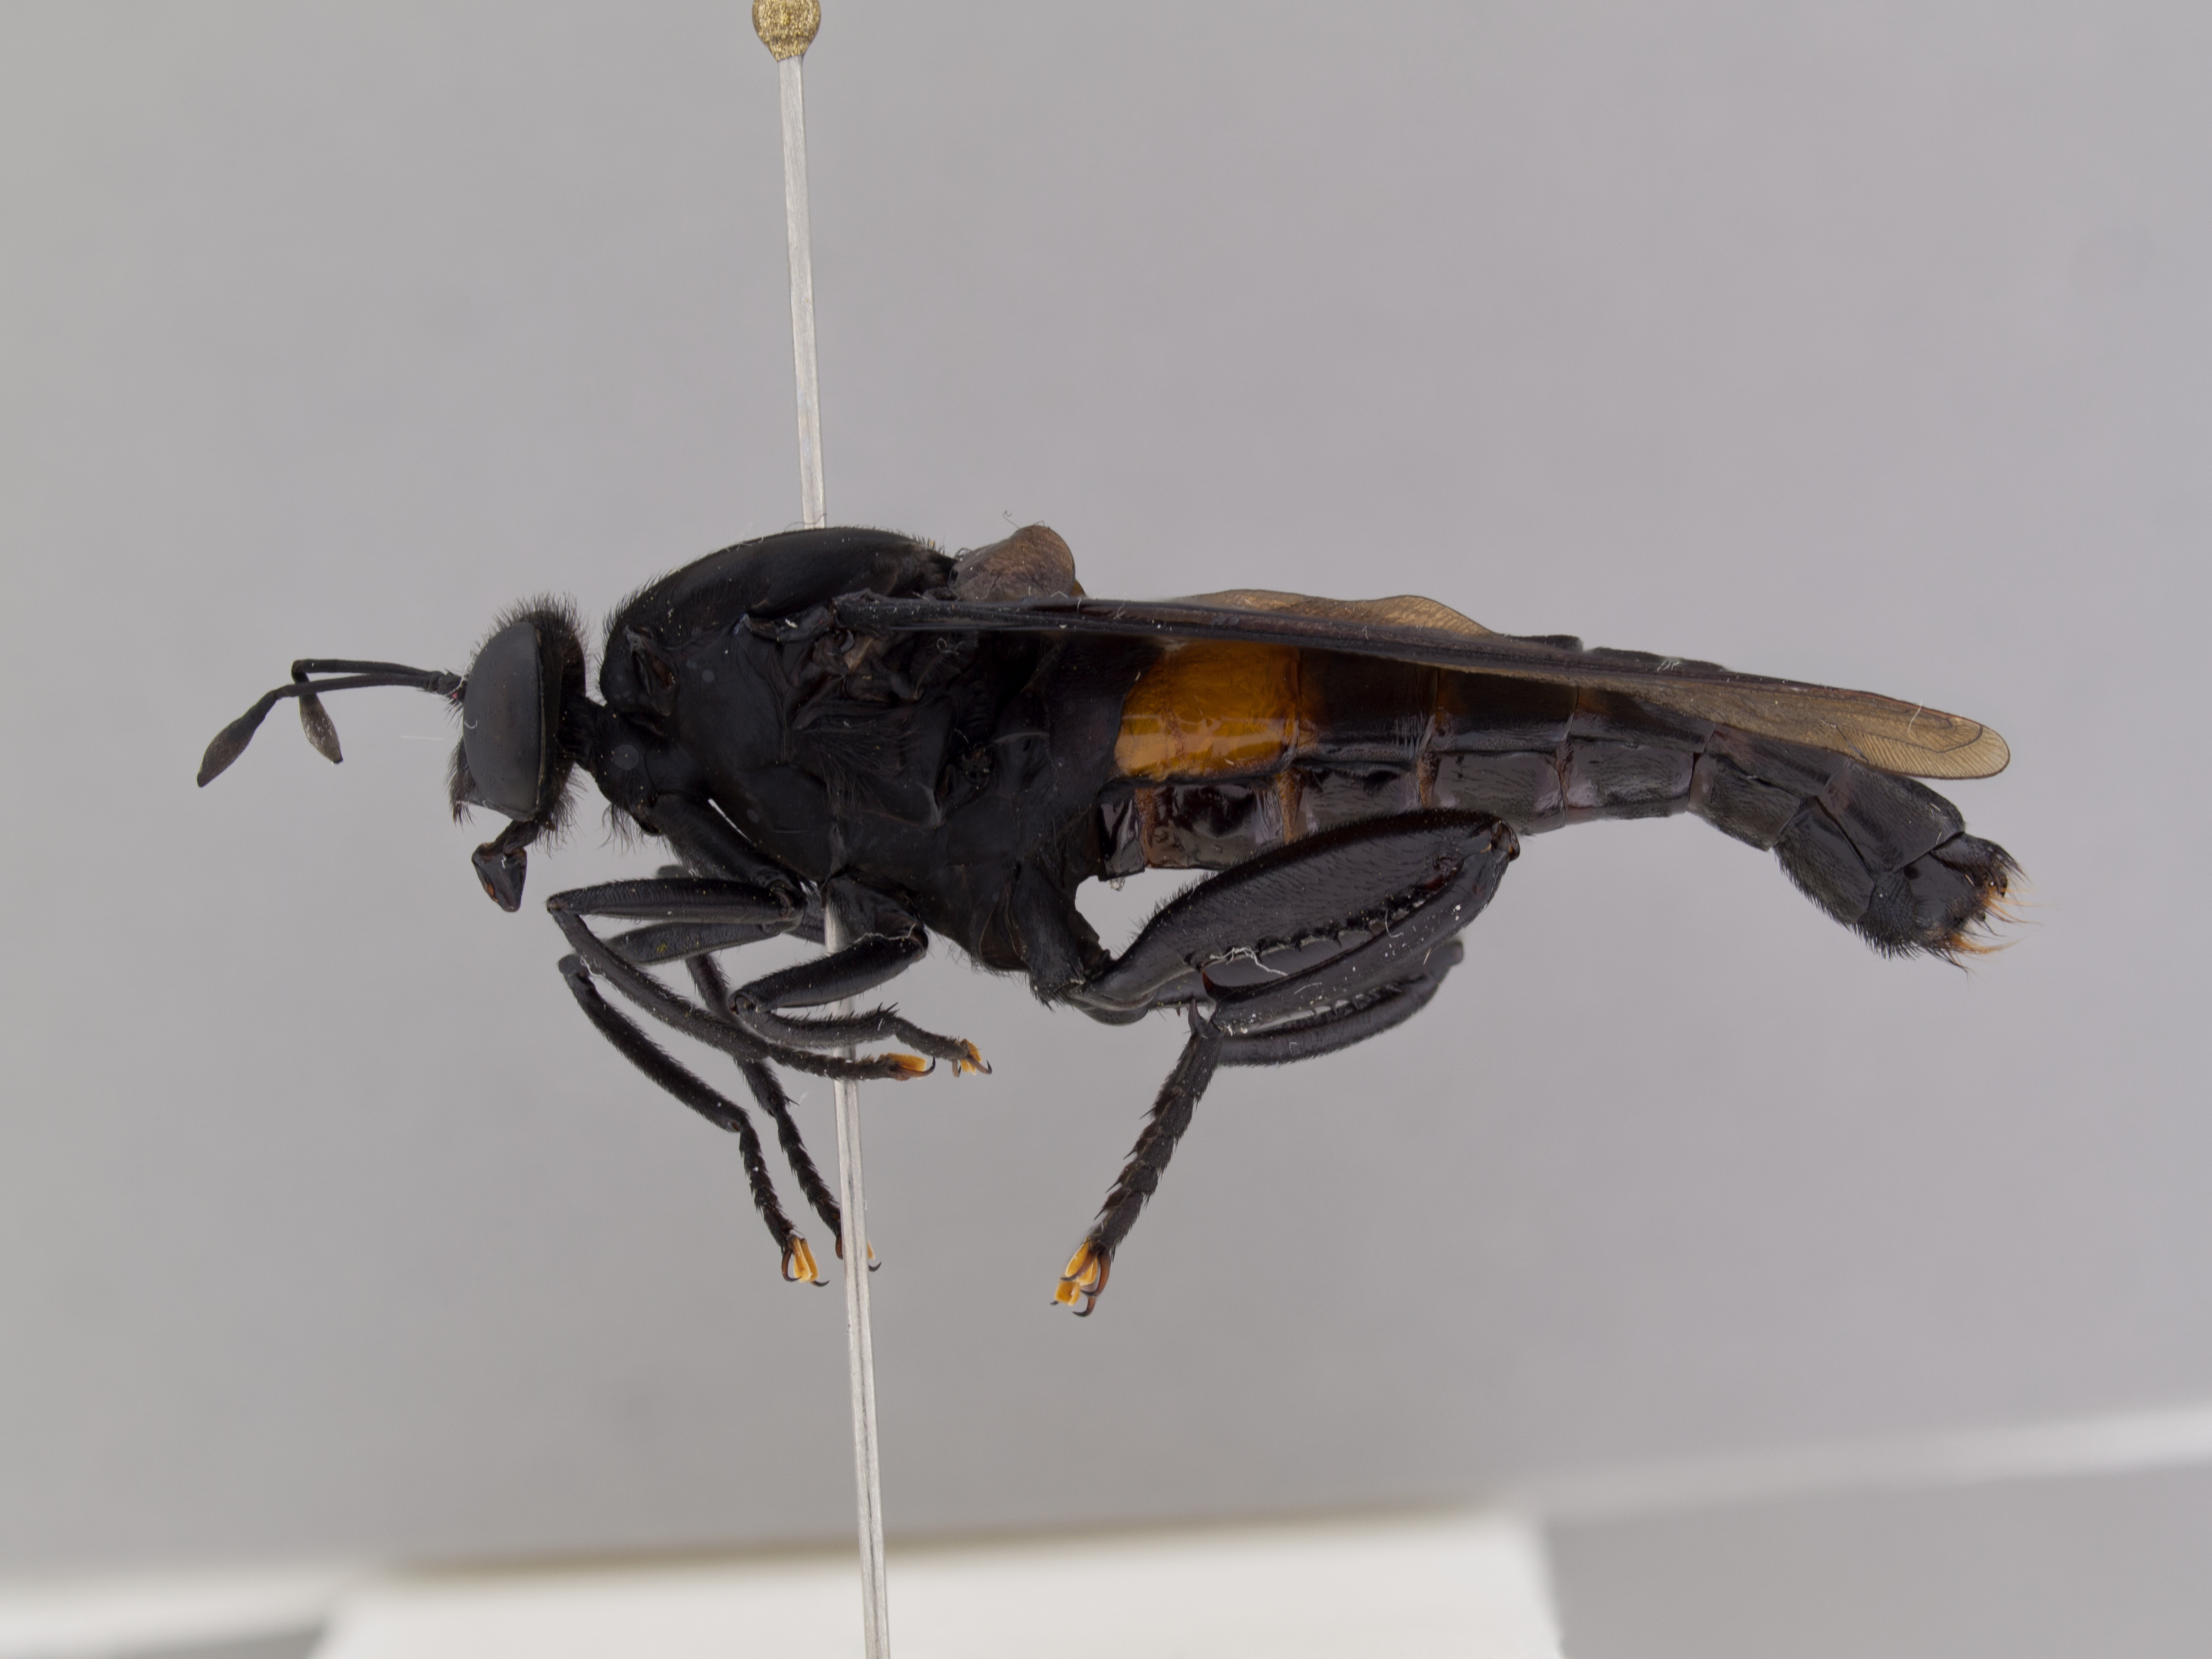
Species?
Mydas clavatus
